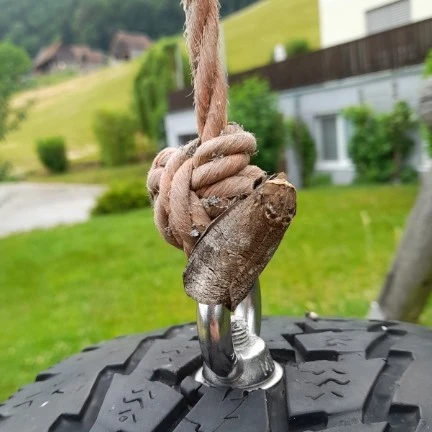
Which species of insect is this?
Cossus cossus
